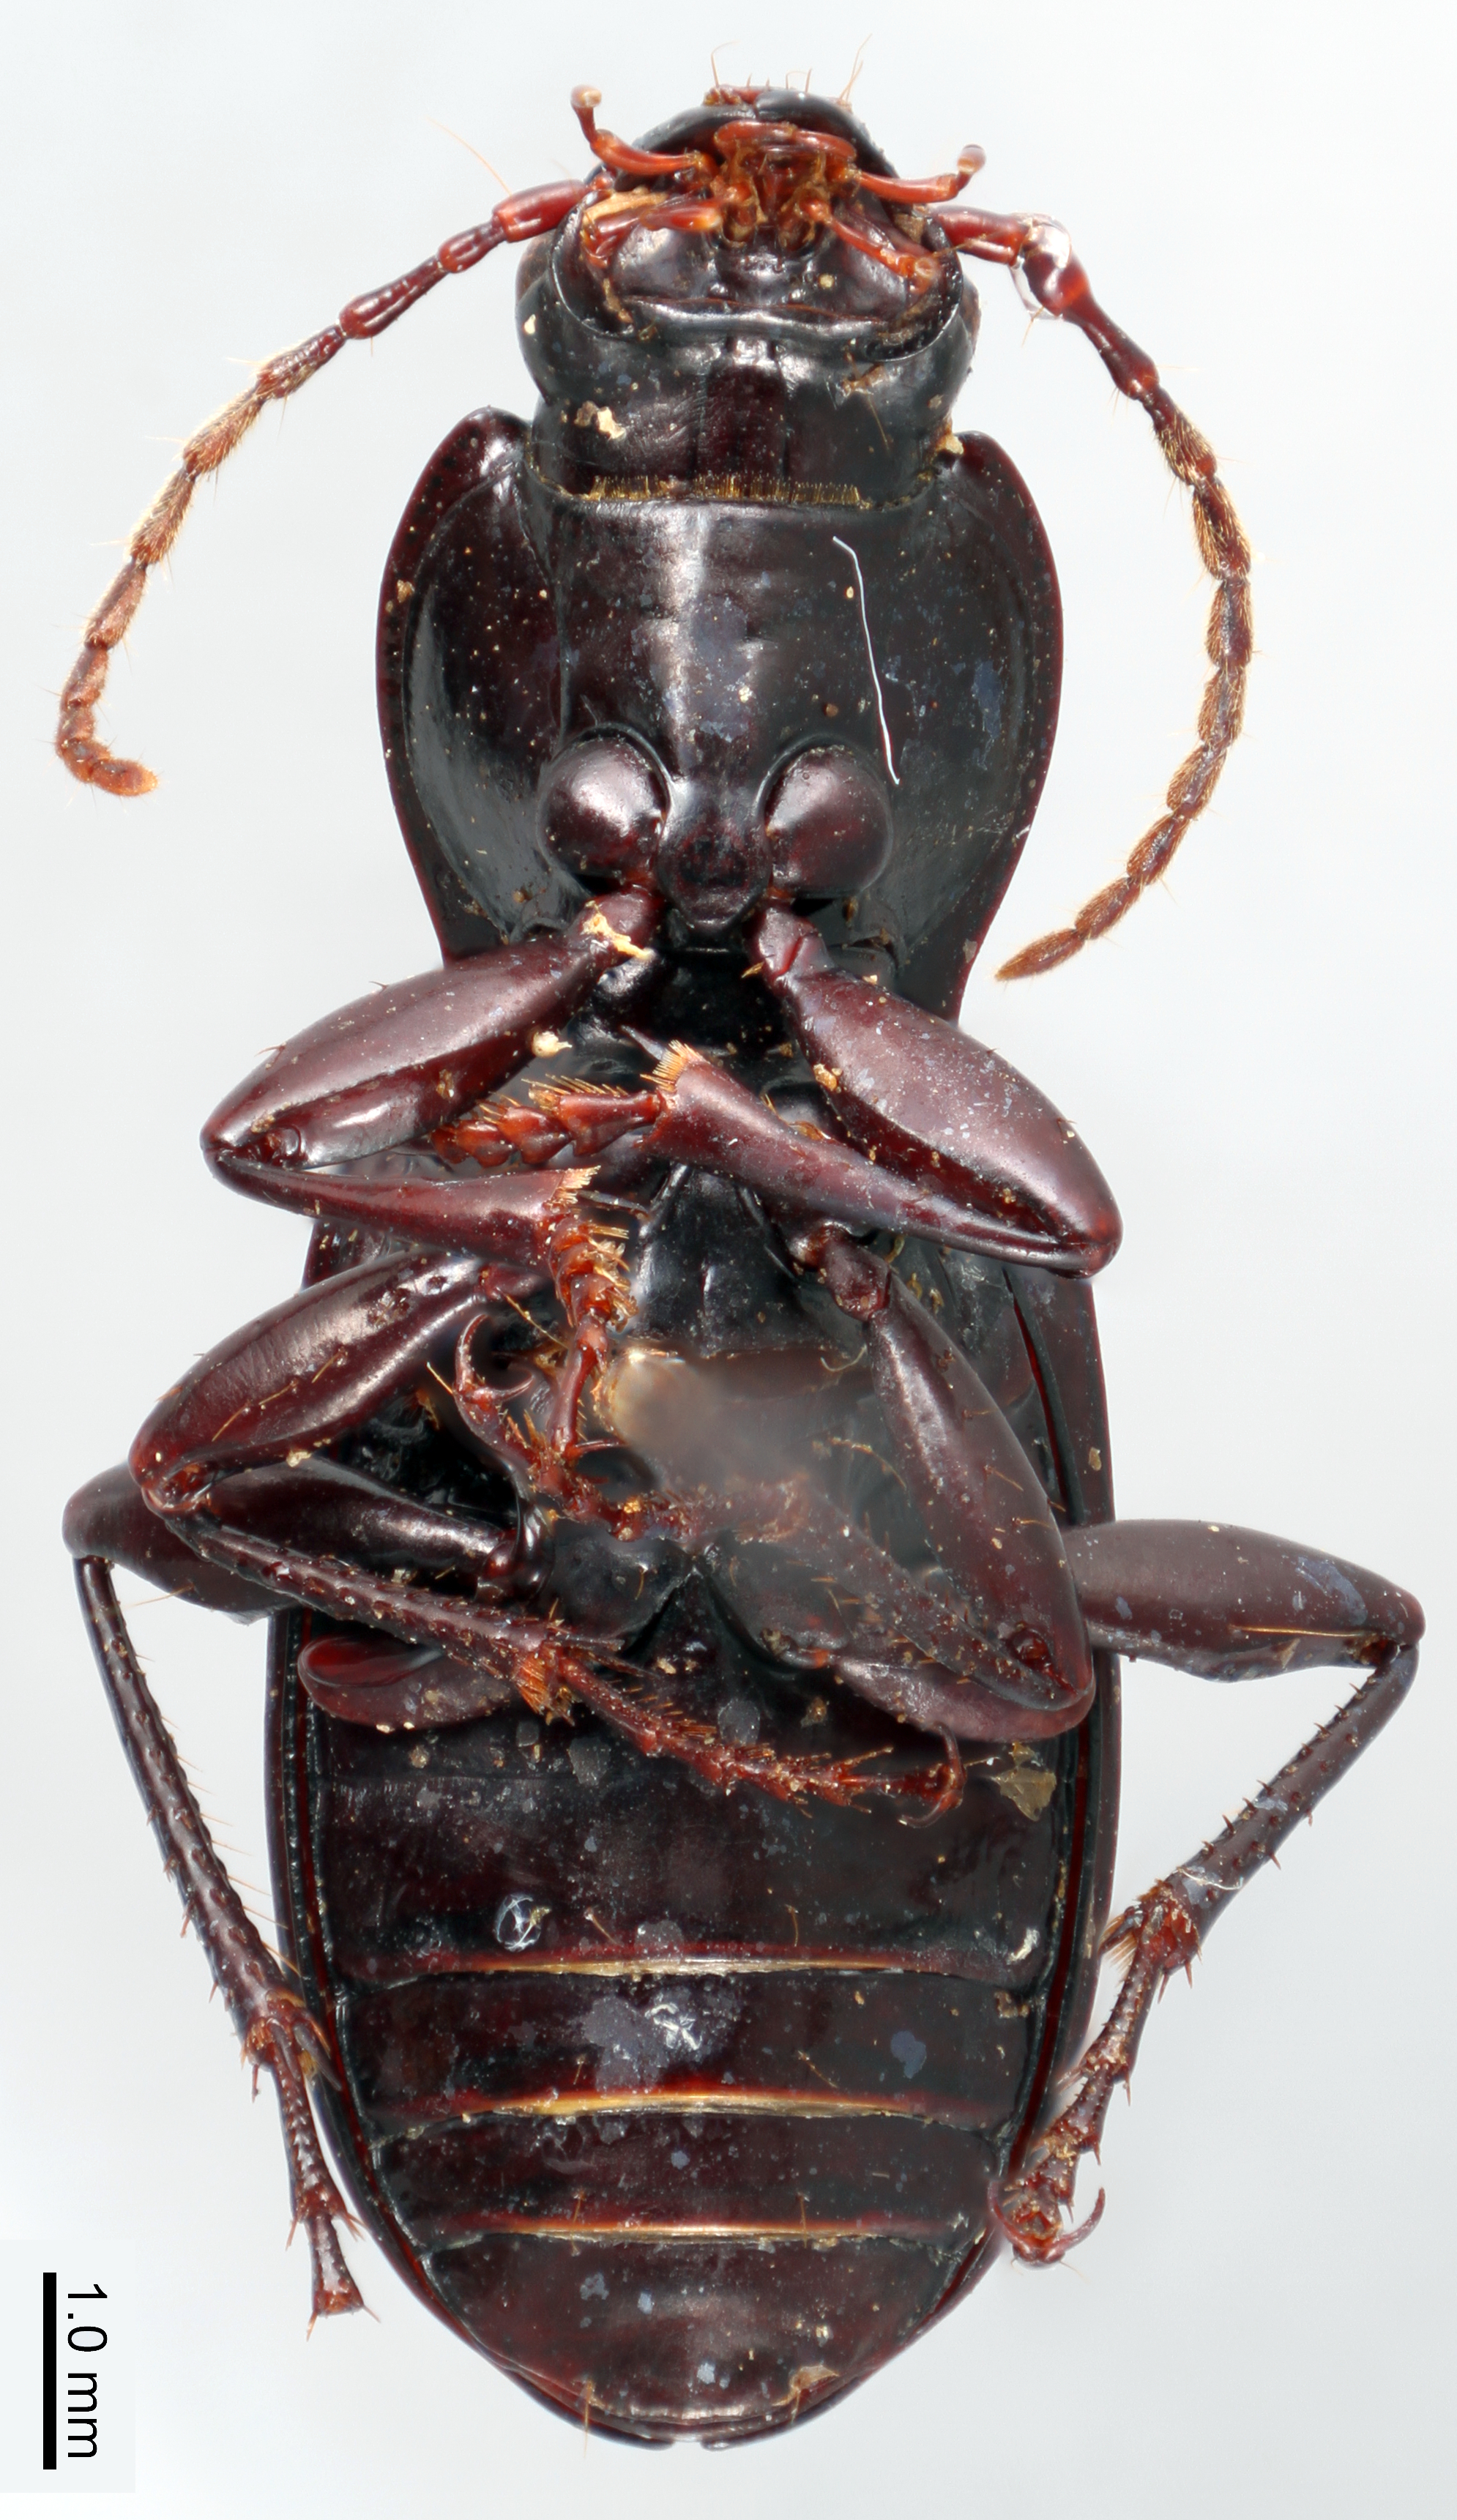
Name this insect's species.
Hypherpes protensiformis (also Pterostichus protensiformis)
